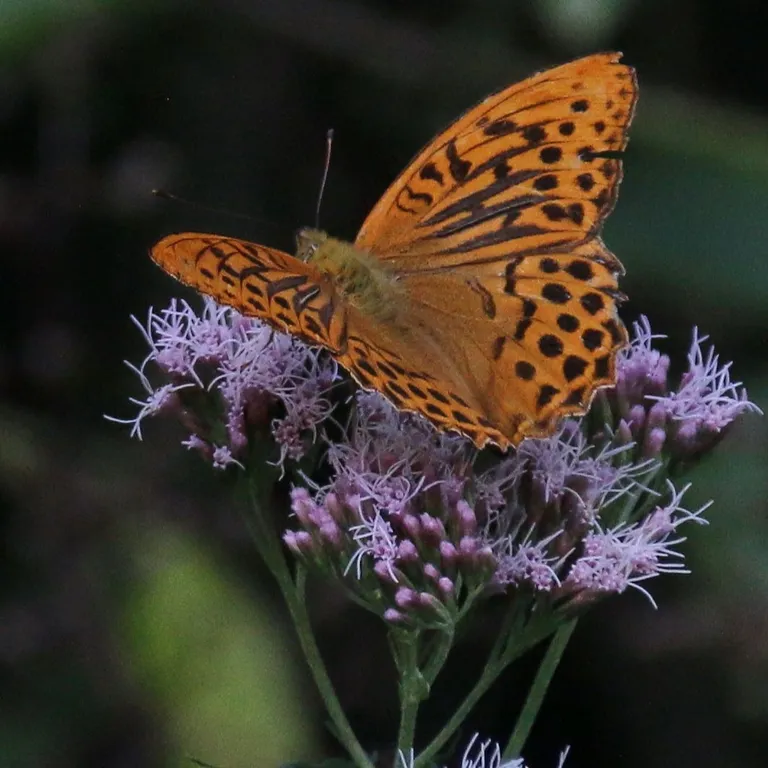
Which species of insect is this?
Argynnis paphia
